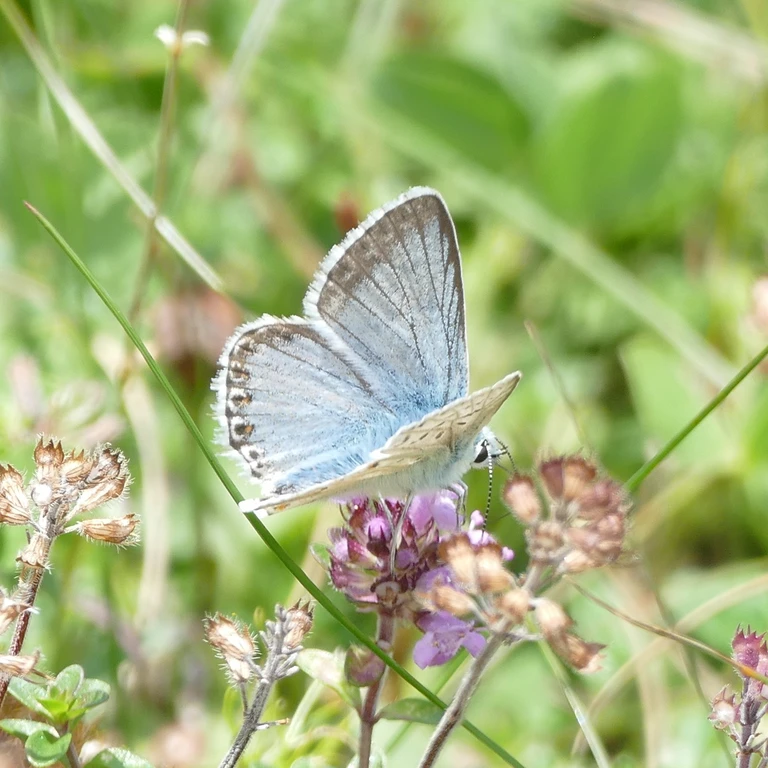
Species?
Lysandra coridon
